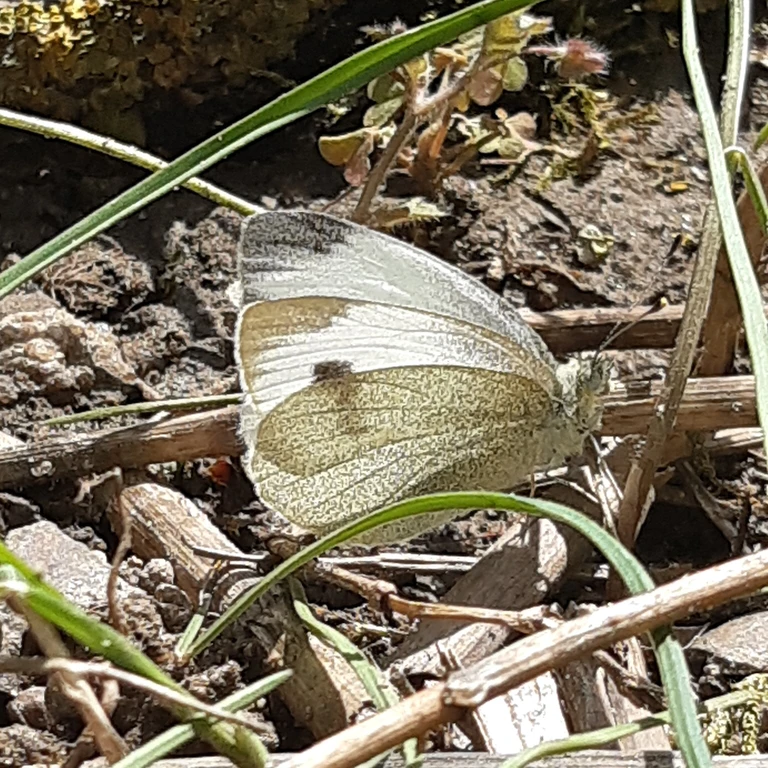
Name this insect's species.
Pieris mannii
